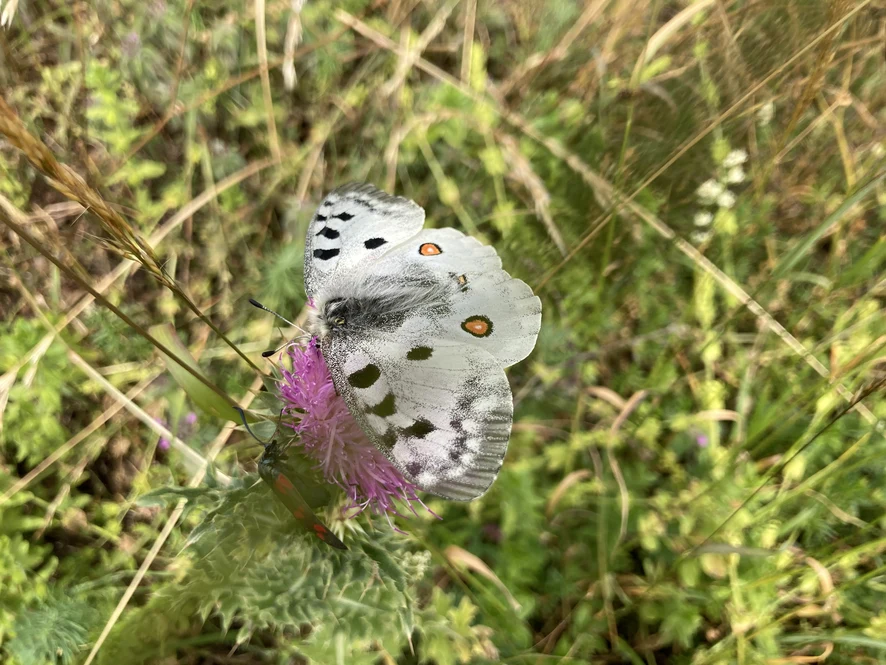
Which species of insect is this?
Parnassius apollo
